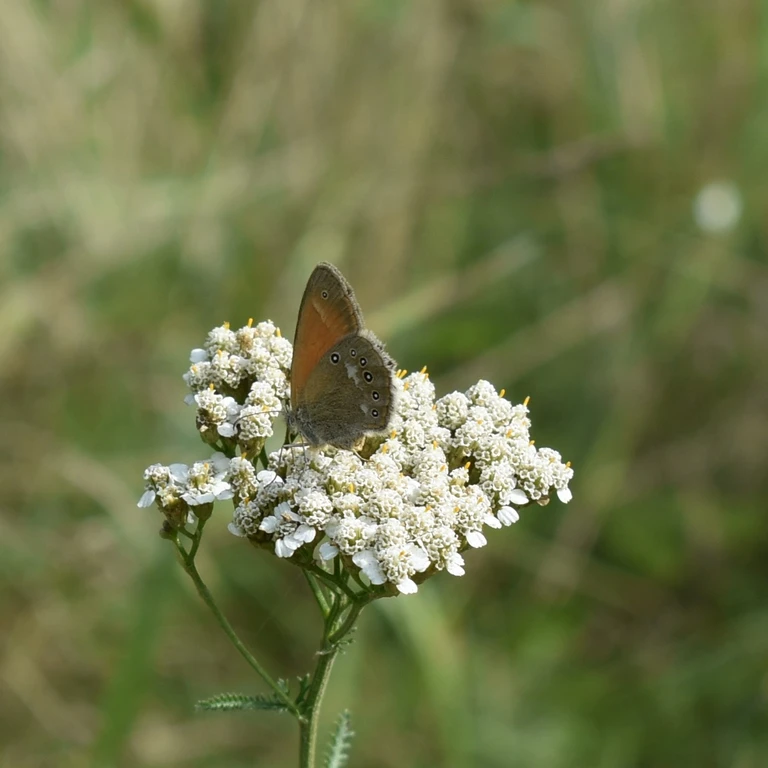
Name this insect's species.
Coenonympha glycerion (also Coenonympha iphis)
